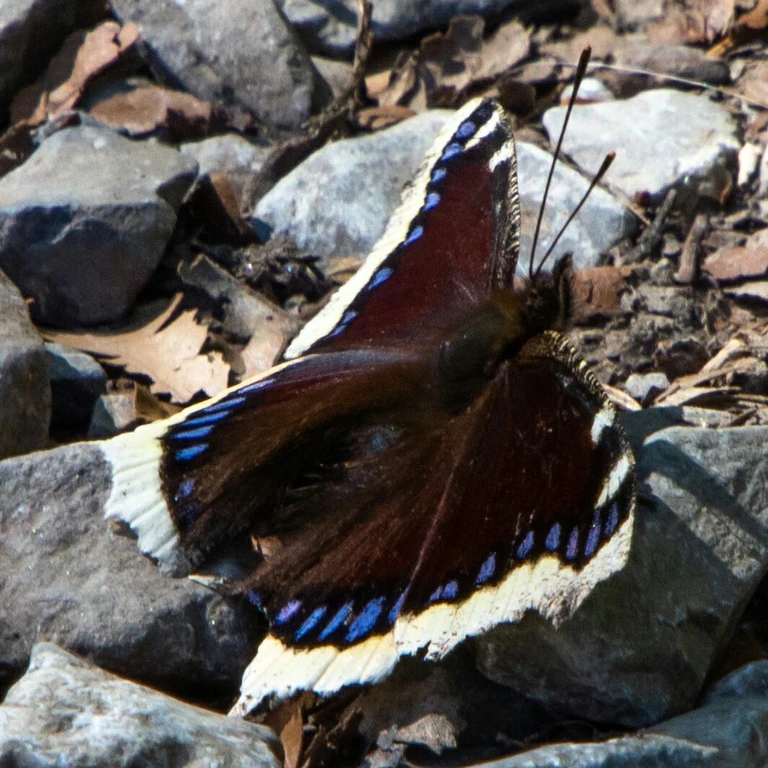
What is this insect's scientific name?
Nymphalis antiopa
